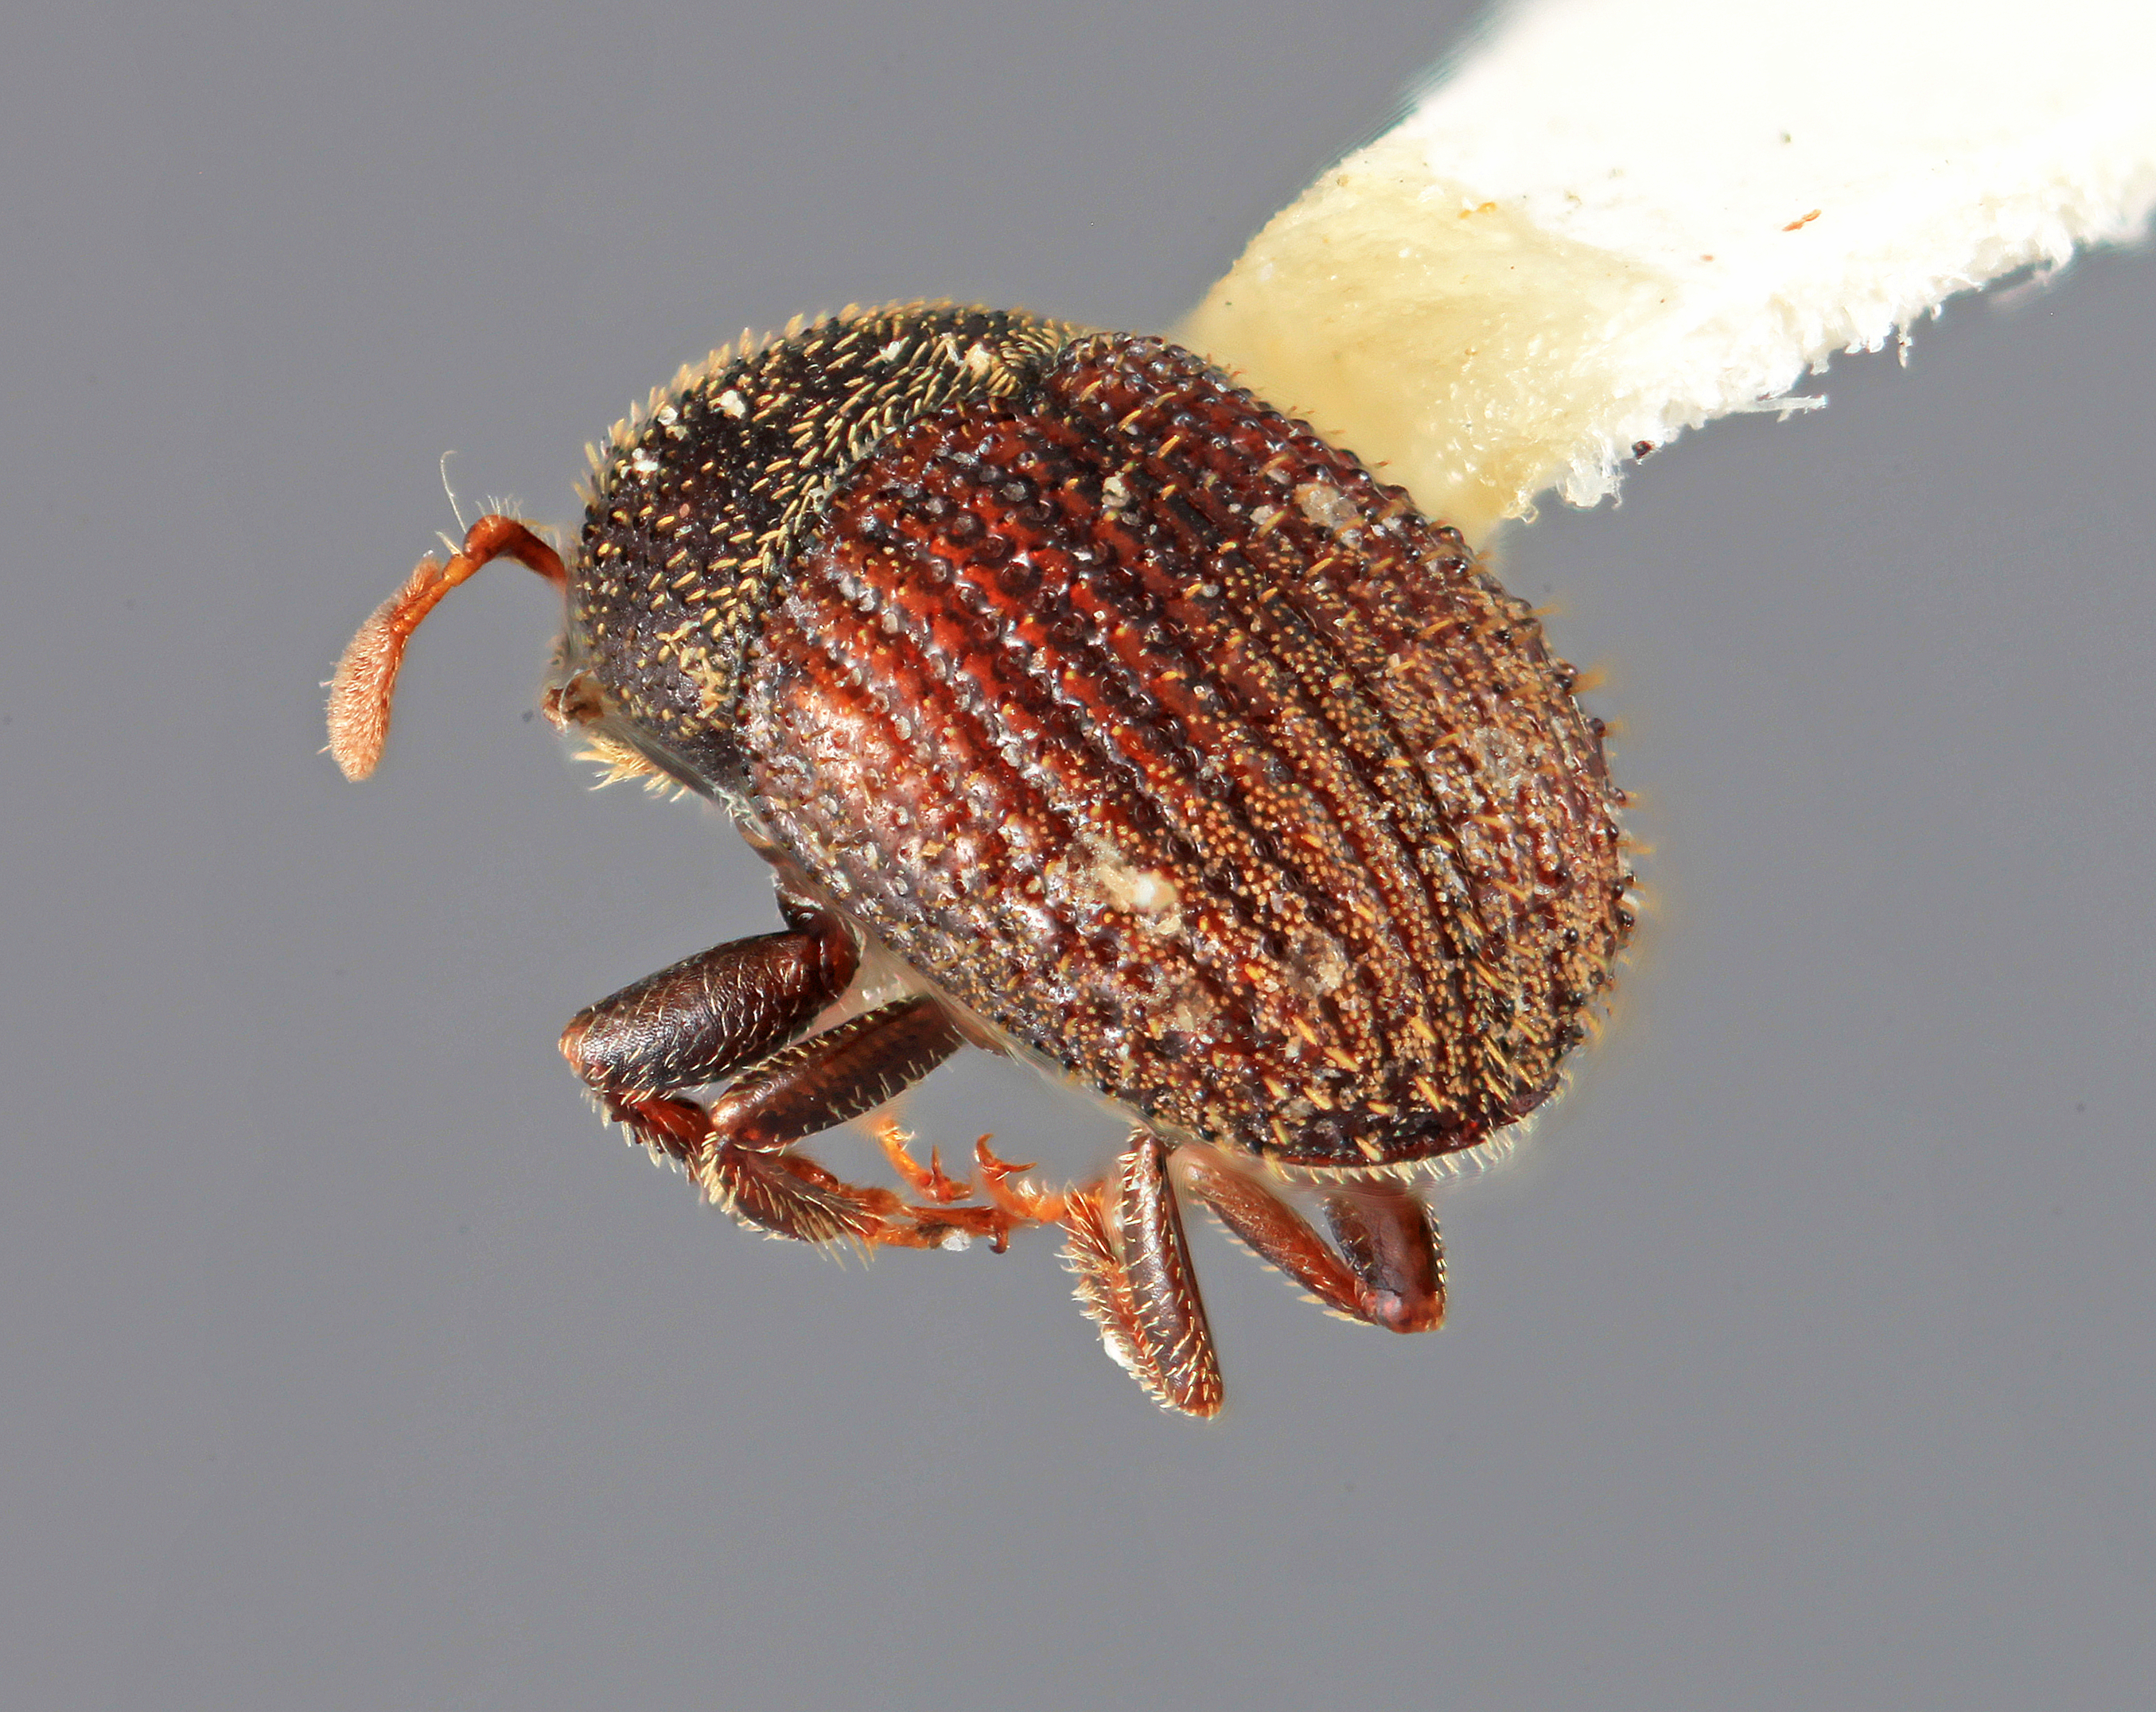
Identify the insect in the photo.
Chramesus punctatus
